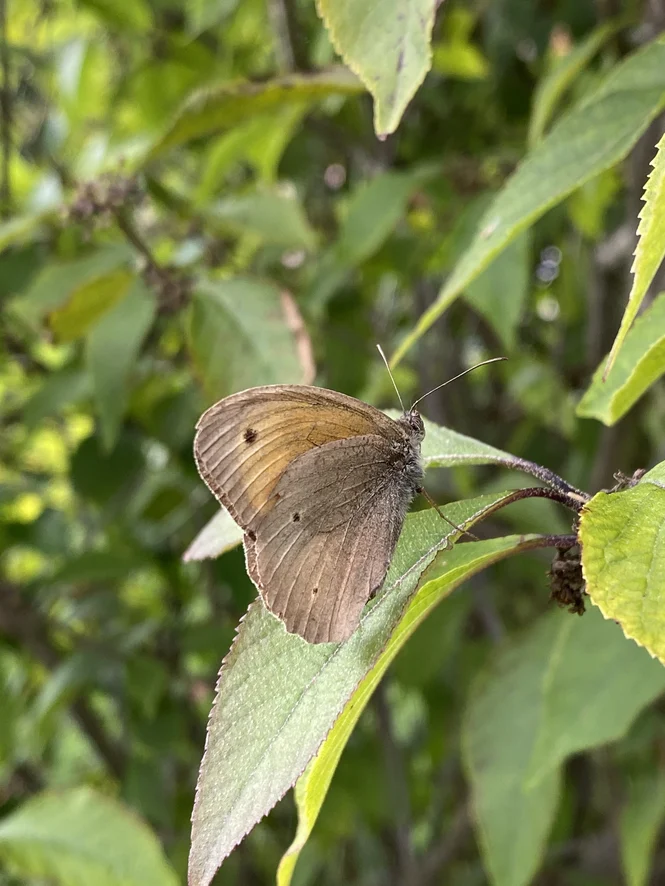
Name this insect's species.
Maniola jurtina
